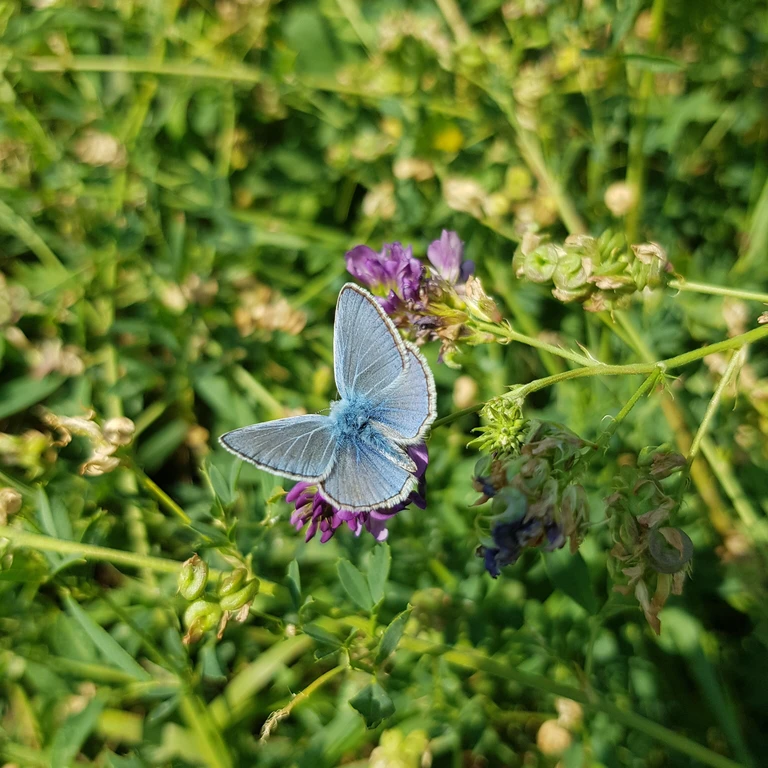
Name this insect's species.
Polyommatus icarus
